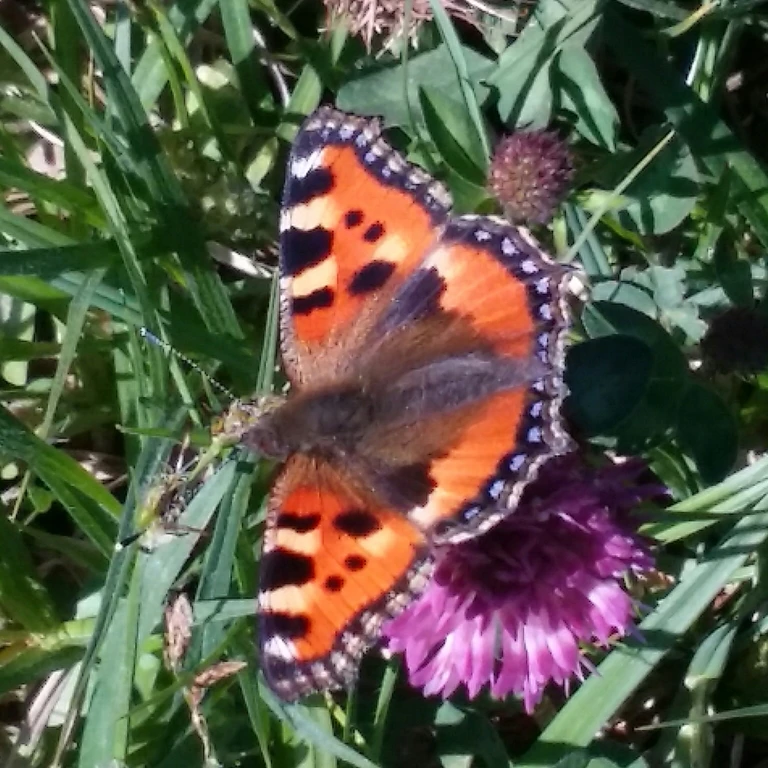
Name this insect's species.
Aglais urticae
